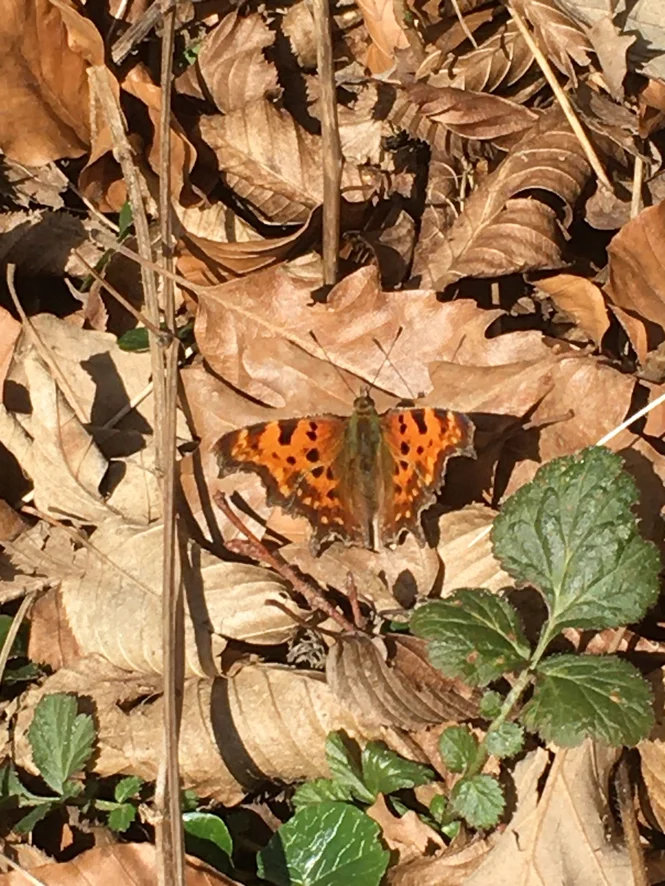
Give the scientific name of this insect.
Polygonia c-album
